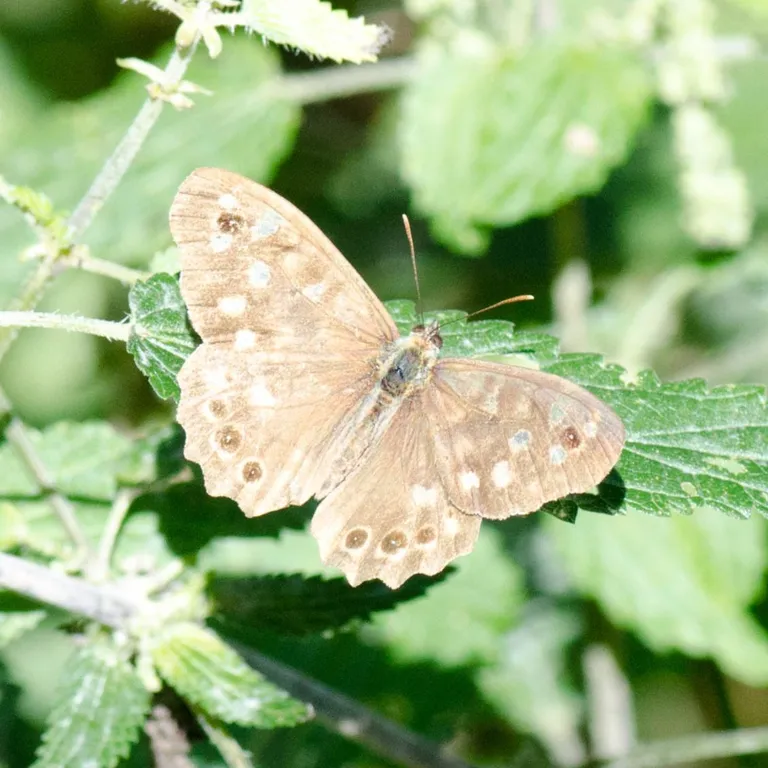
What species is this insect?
Pararge aegeria
